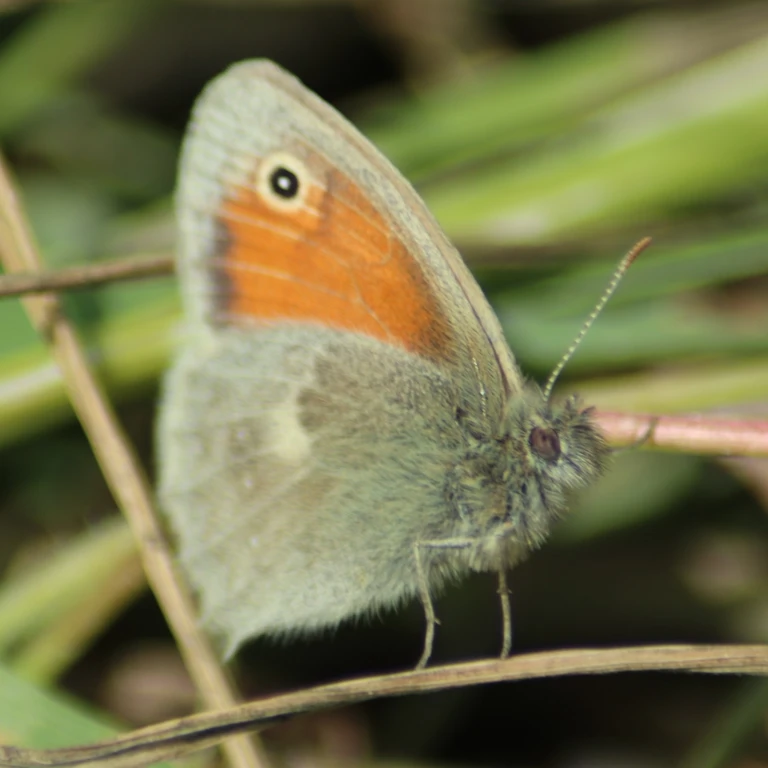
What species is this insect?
Coenonympha pamphilus
